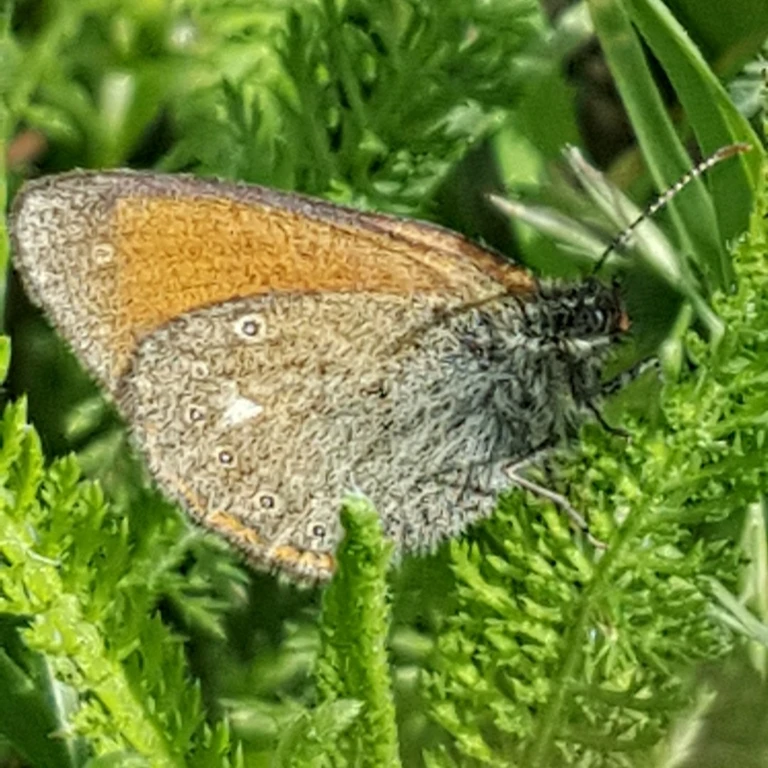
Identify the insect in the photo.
Coenonympha glycerion (also Coenonympha iphis)
